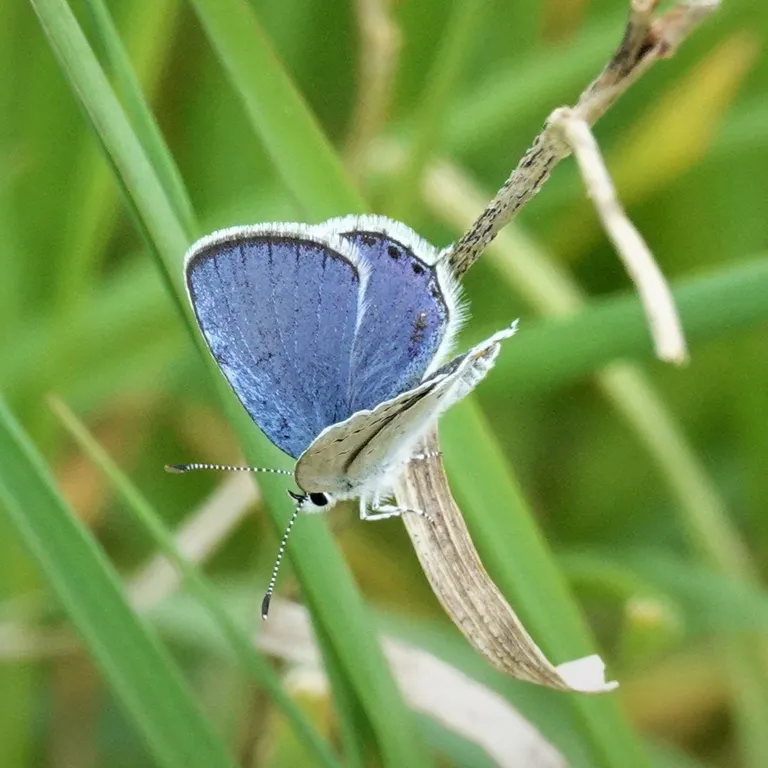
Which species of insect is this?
Cupido argiades (also Elkalyce argiades)
